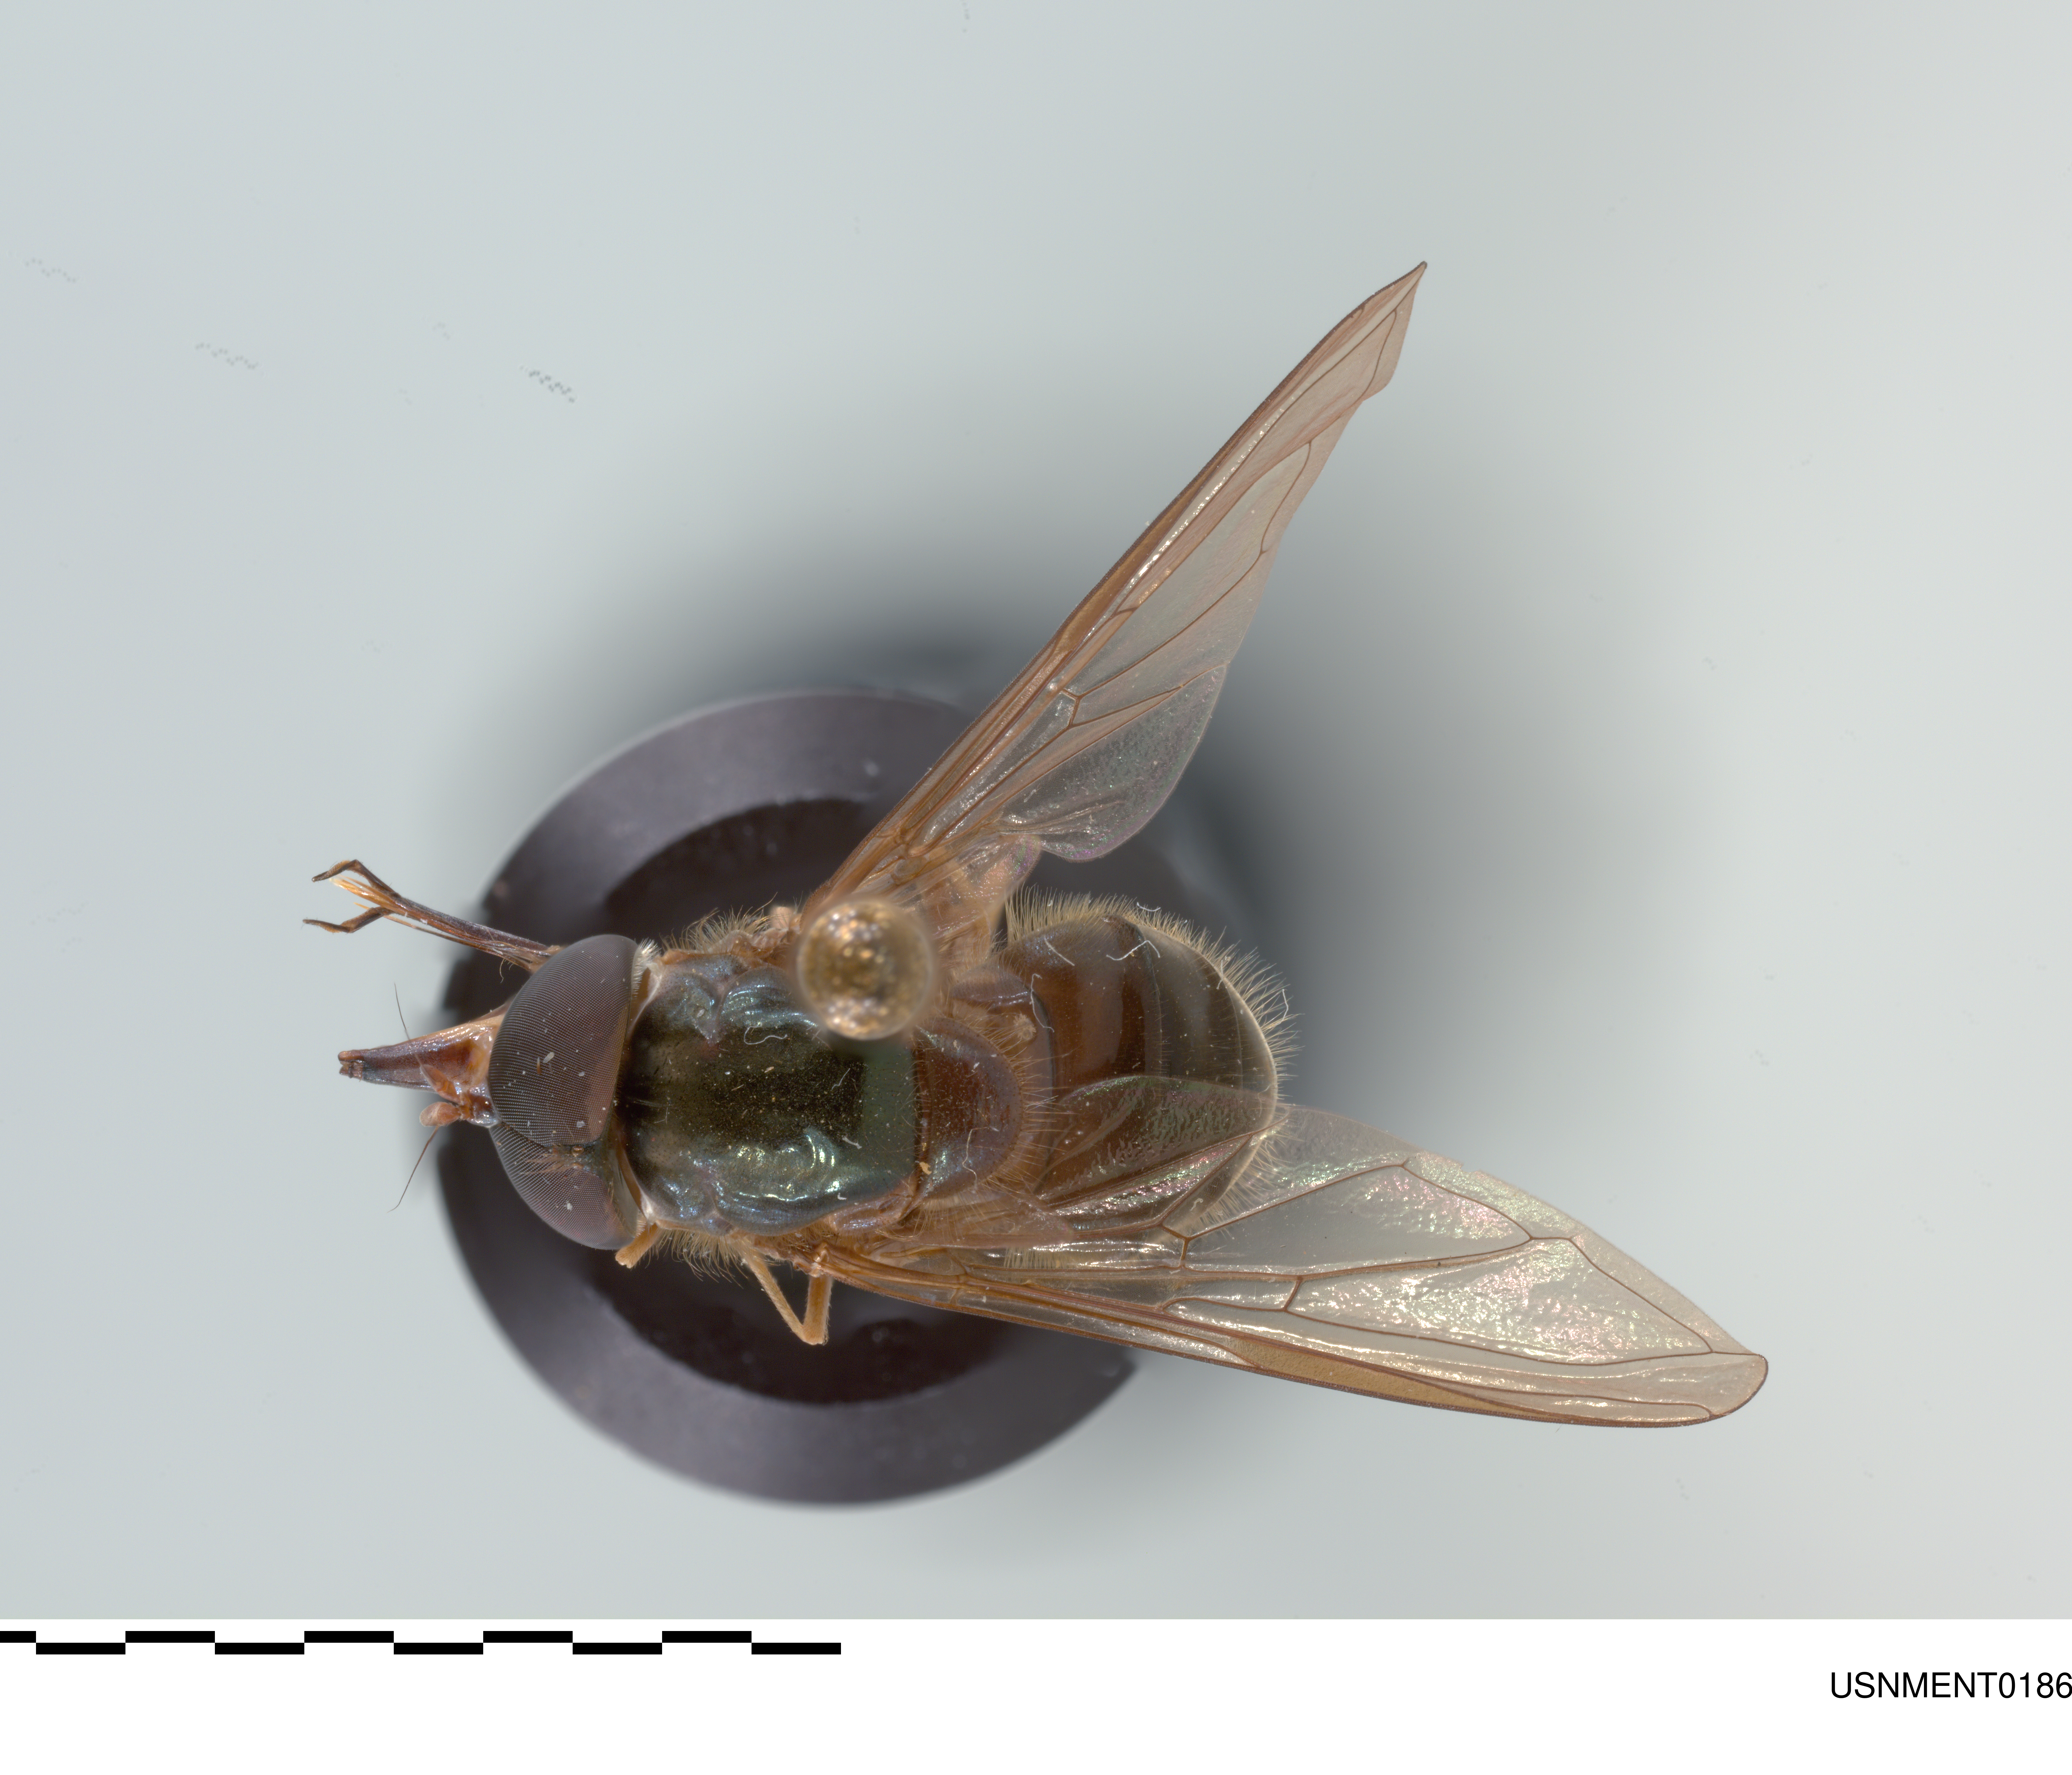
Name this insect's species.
Rhingia fuscipes
